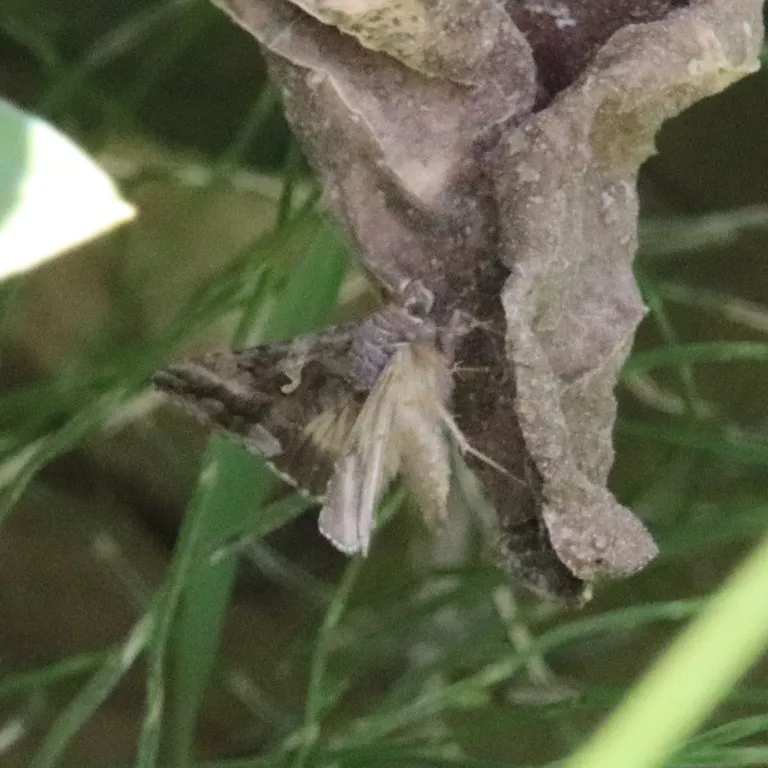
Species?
Autographa gamma
